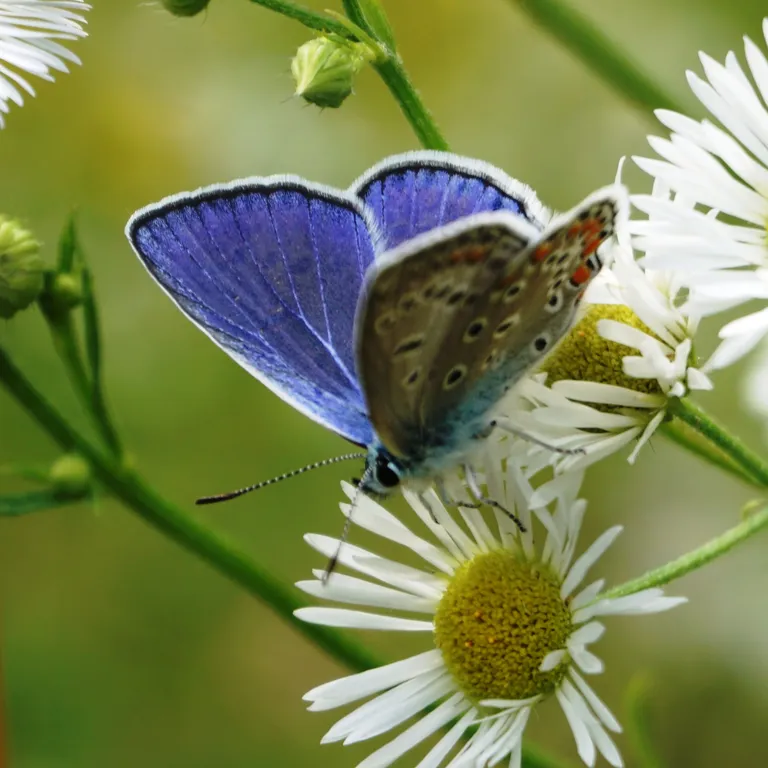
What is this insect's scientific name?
Polyommatus icarus
